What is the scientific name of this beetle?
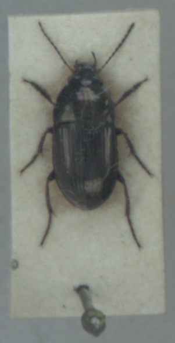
Amara communis
